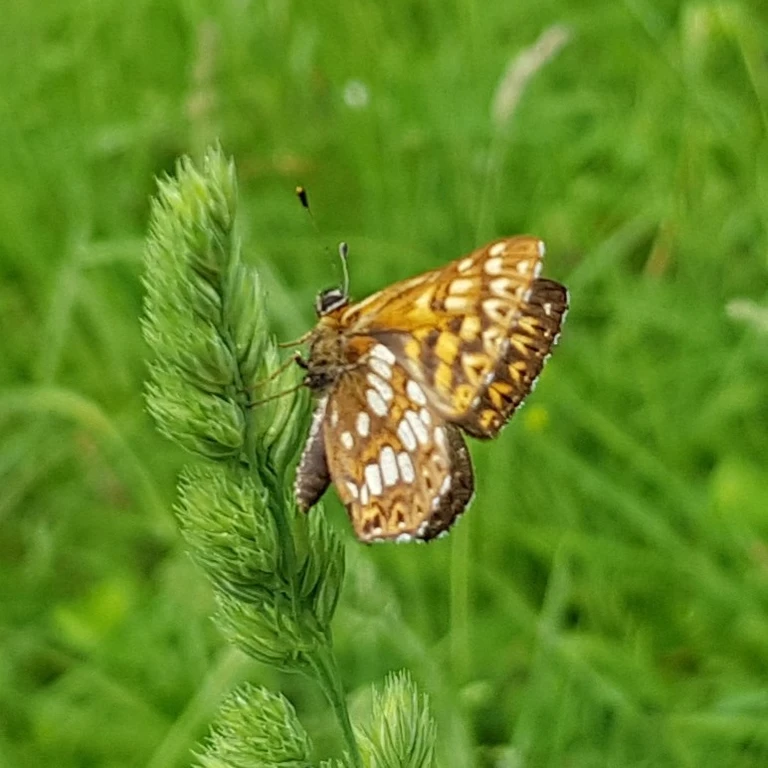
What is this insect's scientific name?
Hamearis lucina
